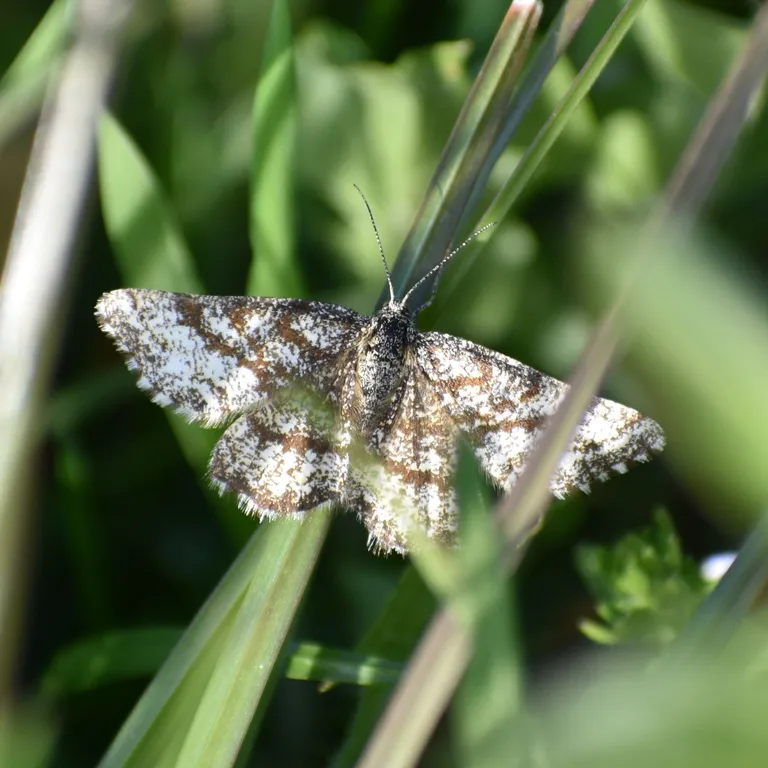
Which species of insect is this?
Ematurga atomaria
